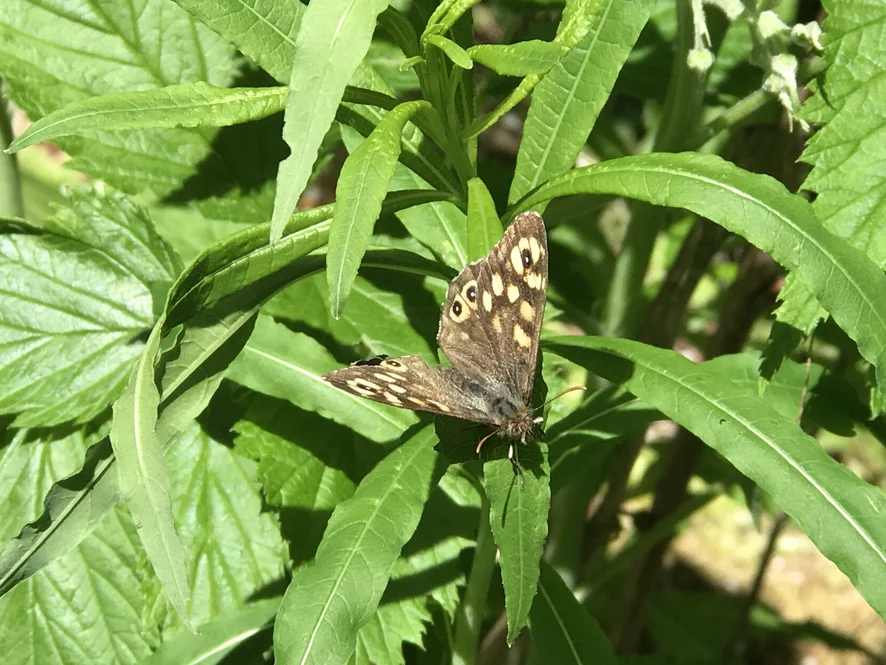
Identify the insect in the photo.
Pararge aegeria
